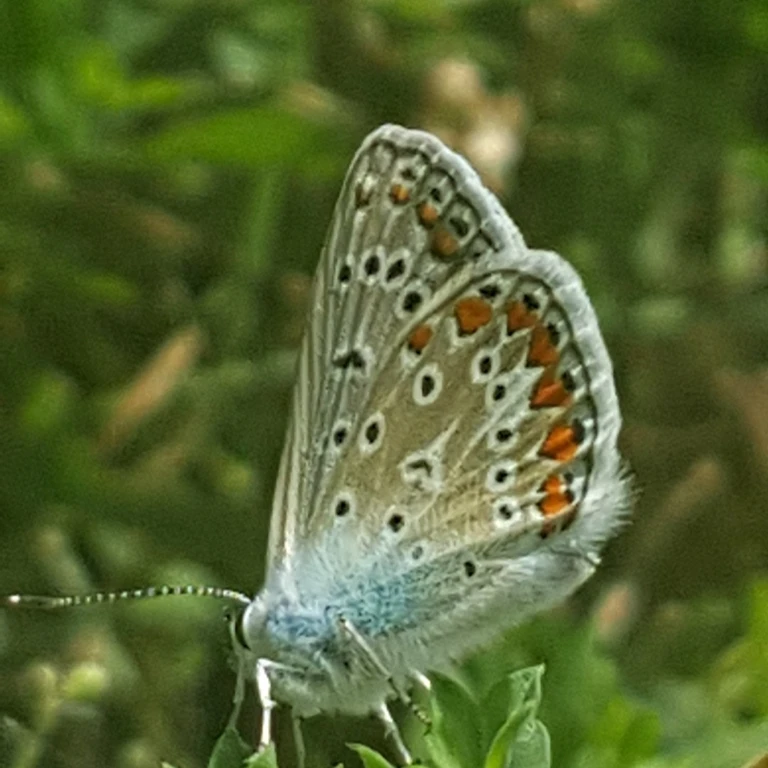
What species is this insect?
Polyommatus icarus
